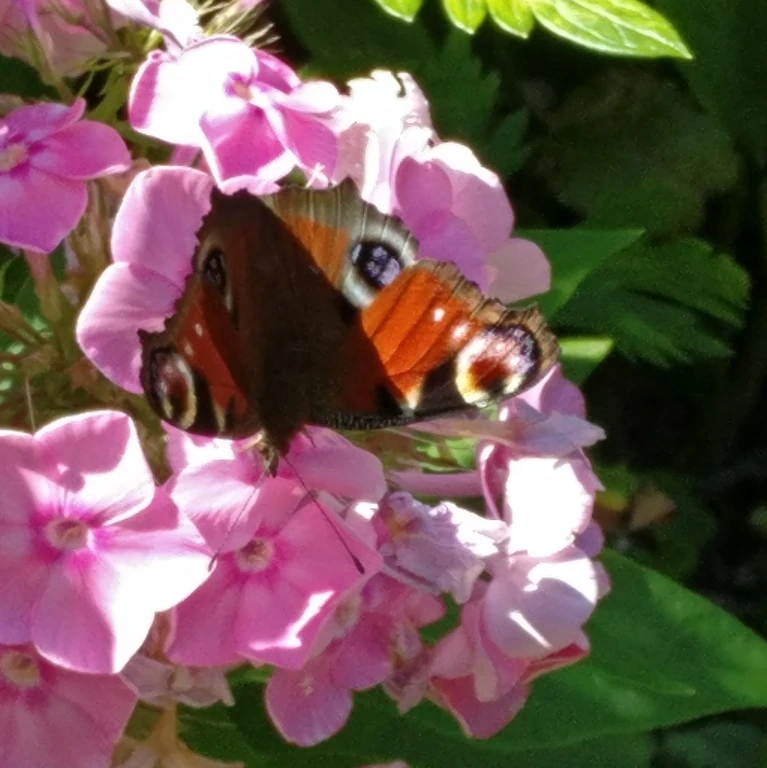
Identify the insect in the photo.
Aglais io
